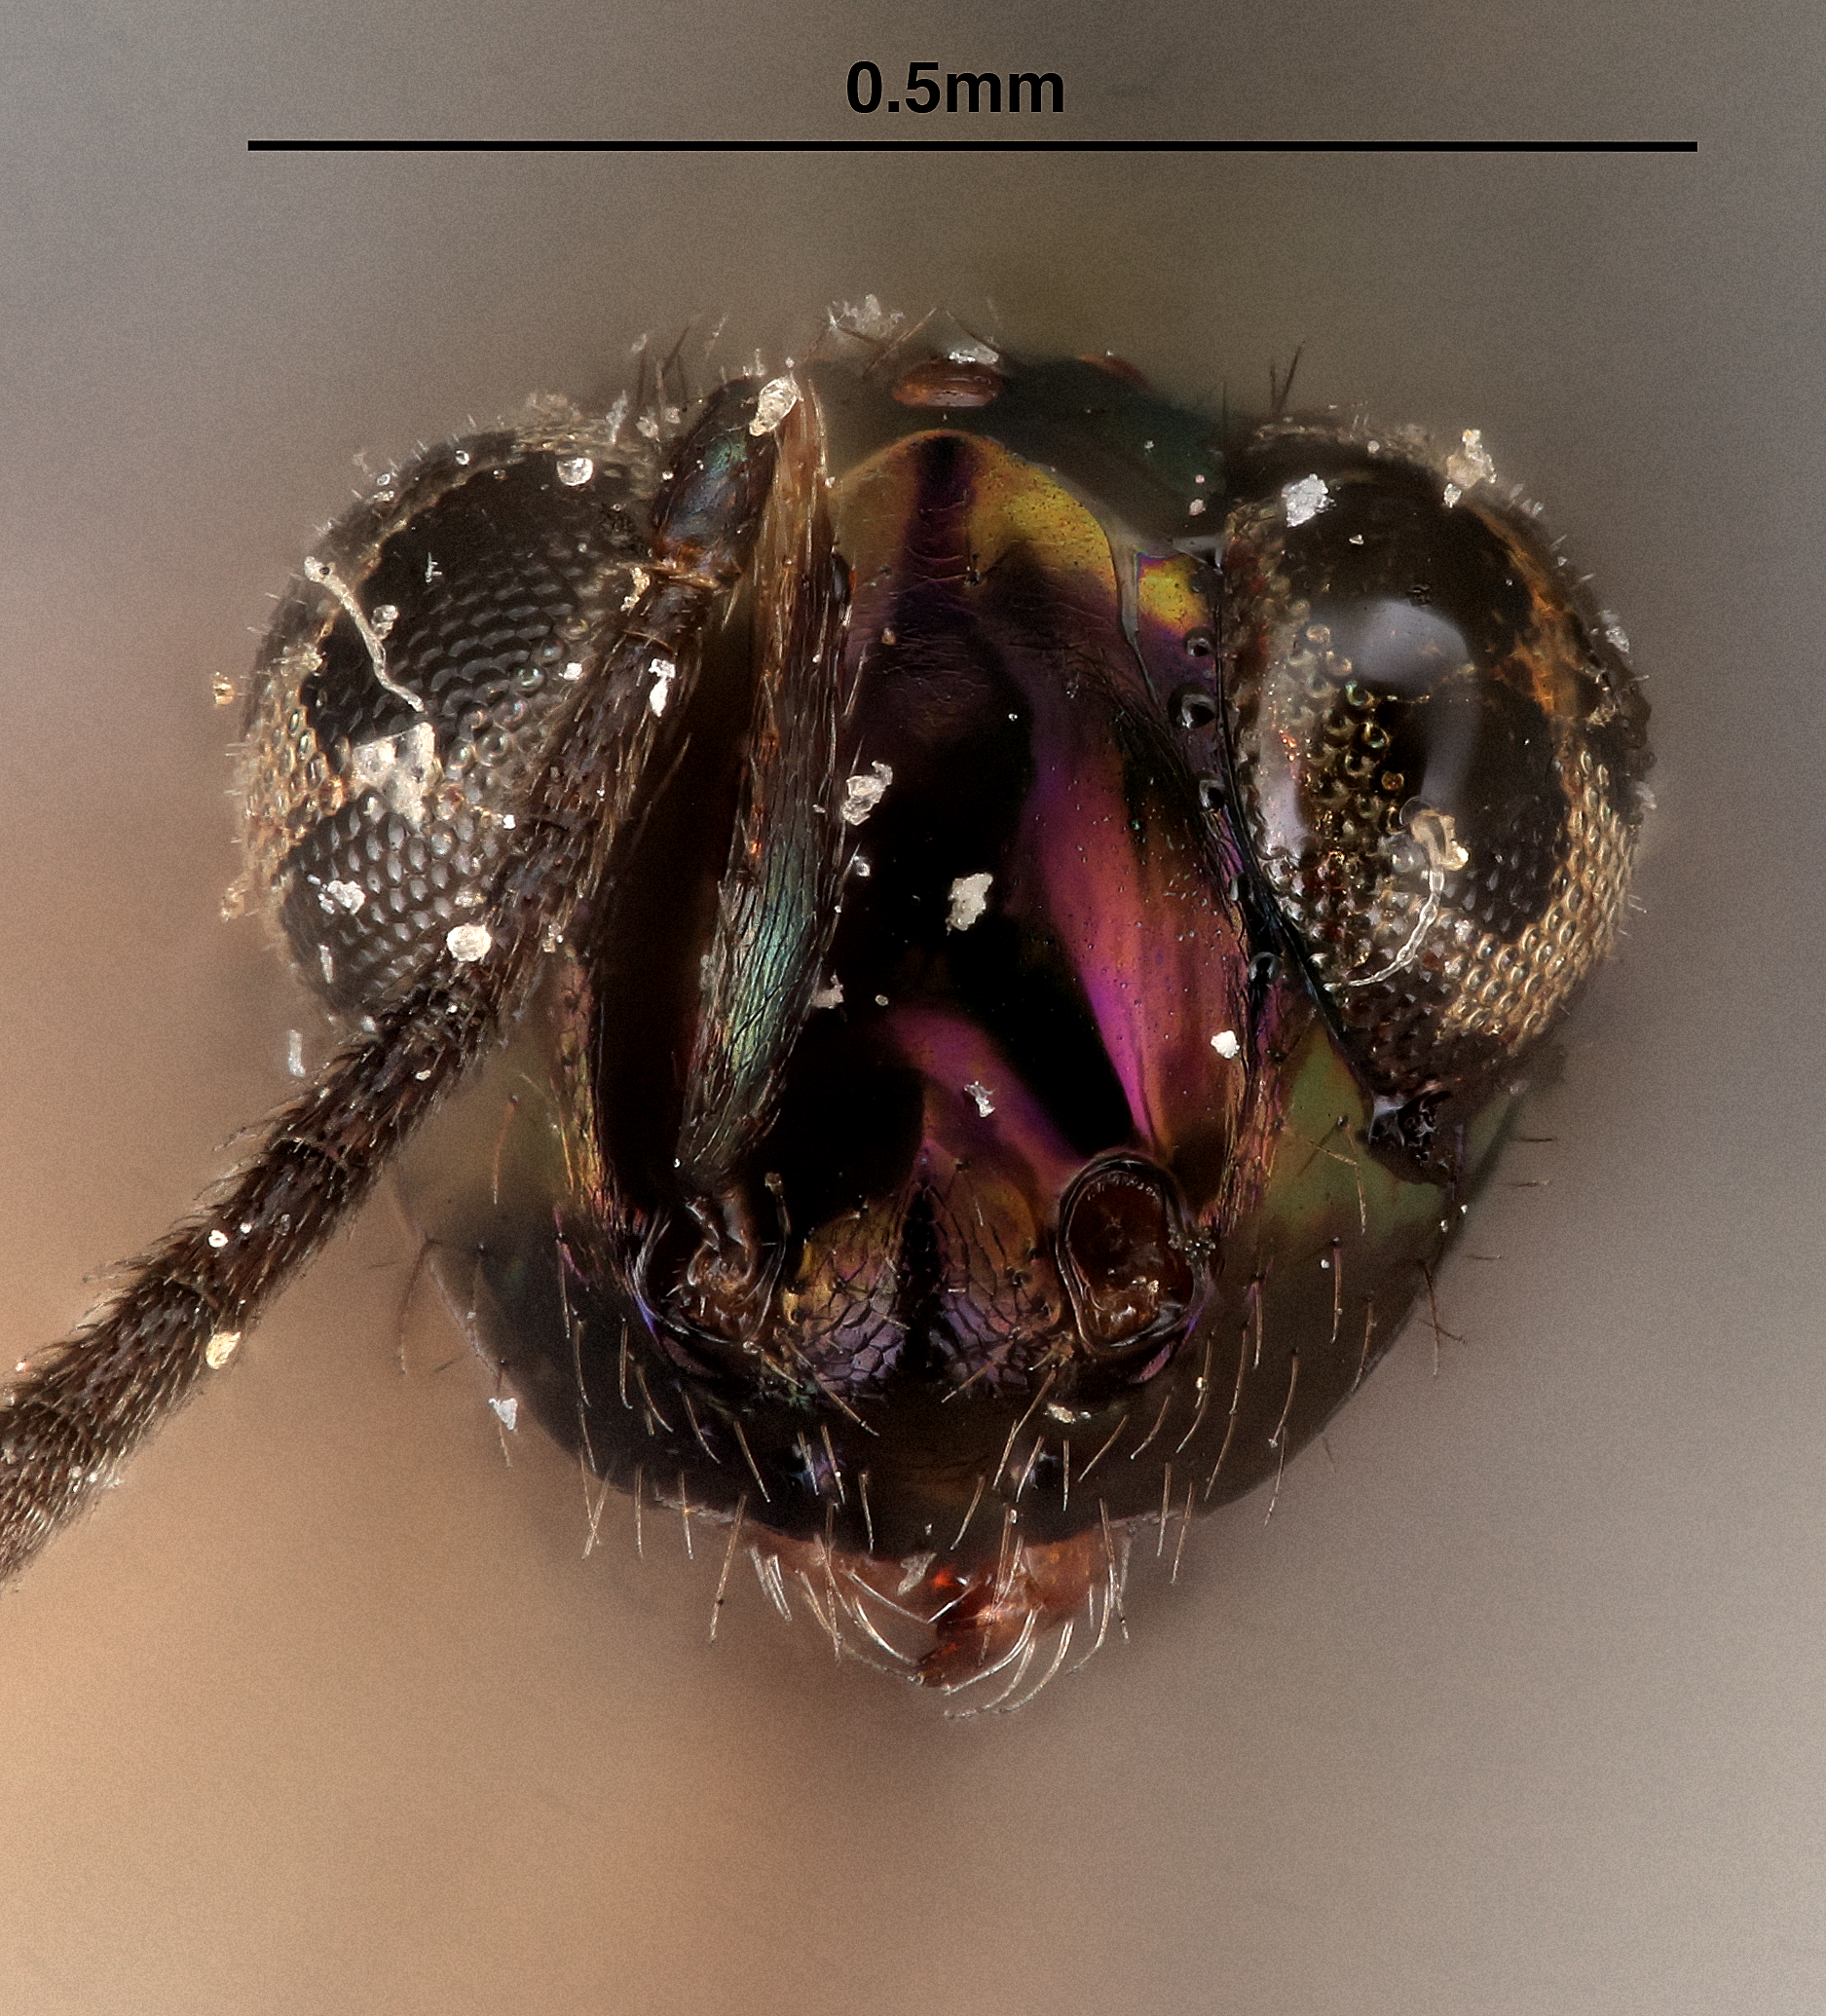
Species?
Eupelmus charitopoides
